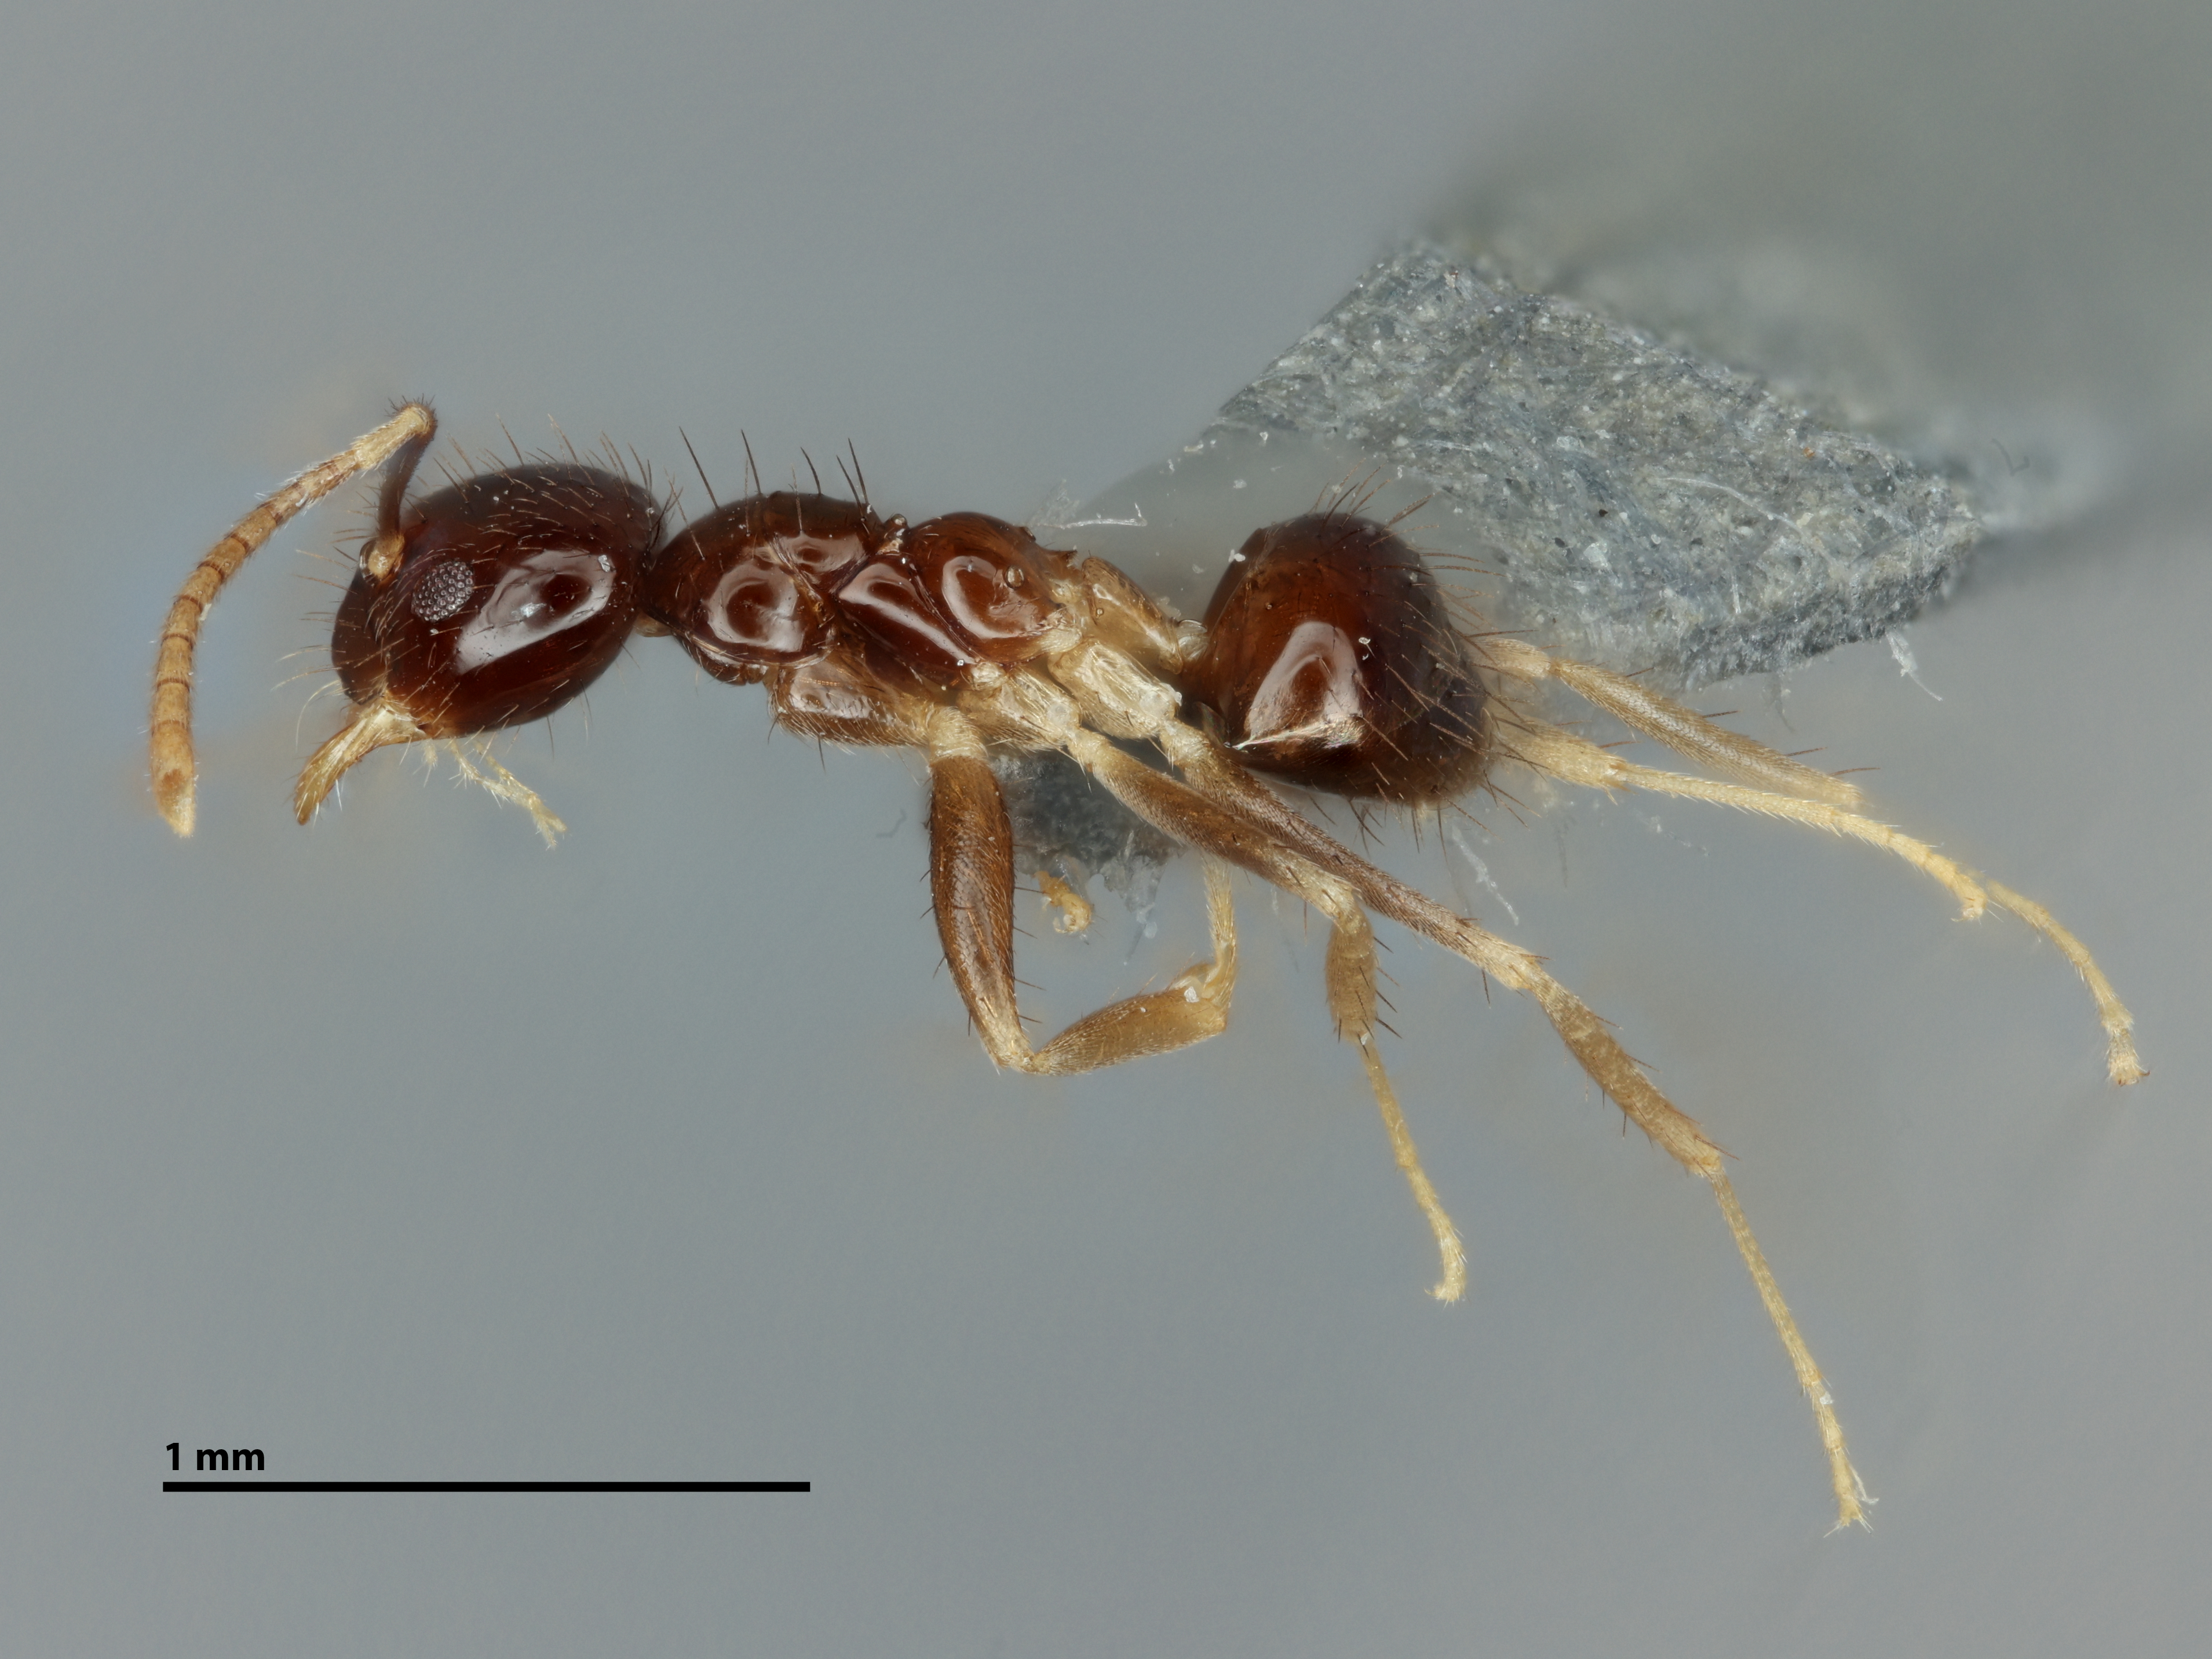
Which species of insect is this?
Nylanderia fuscaspecula
